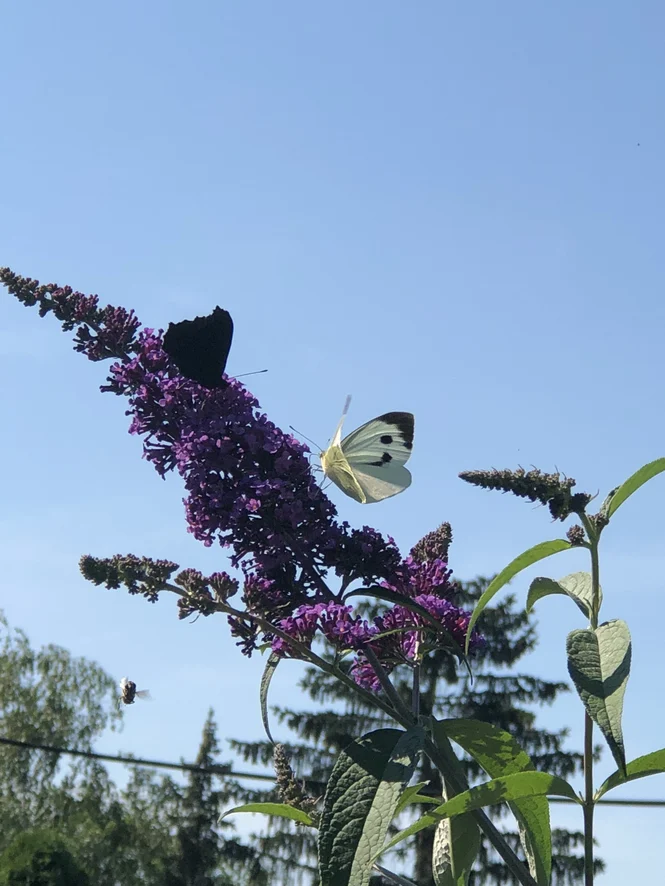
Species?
Pieris brassicae
